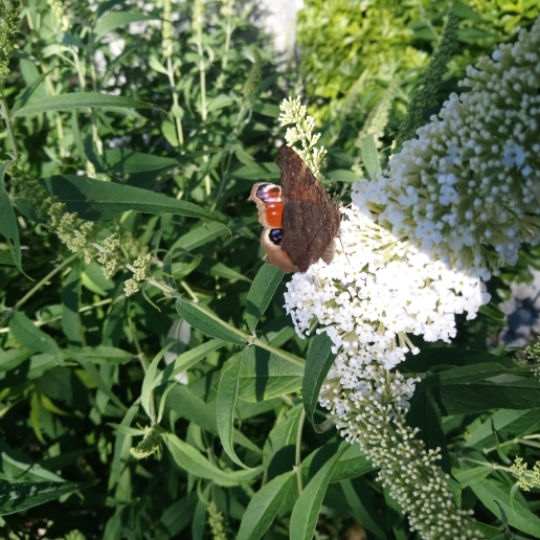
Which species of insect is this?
Aglais io
